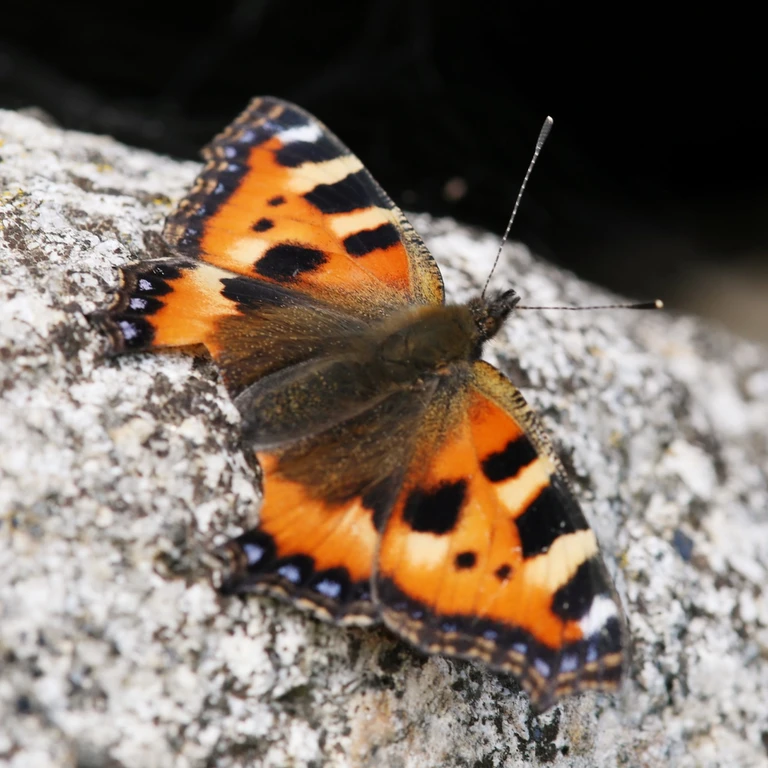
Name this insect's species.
Aglais urticae
